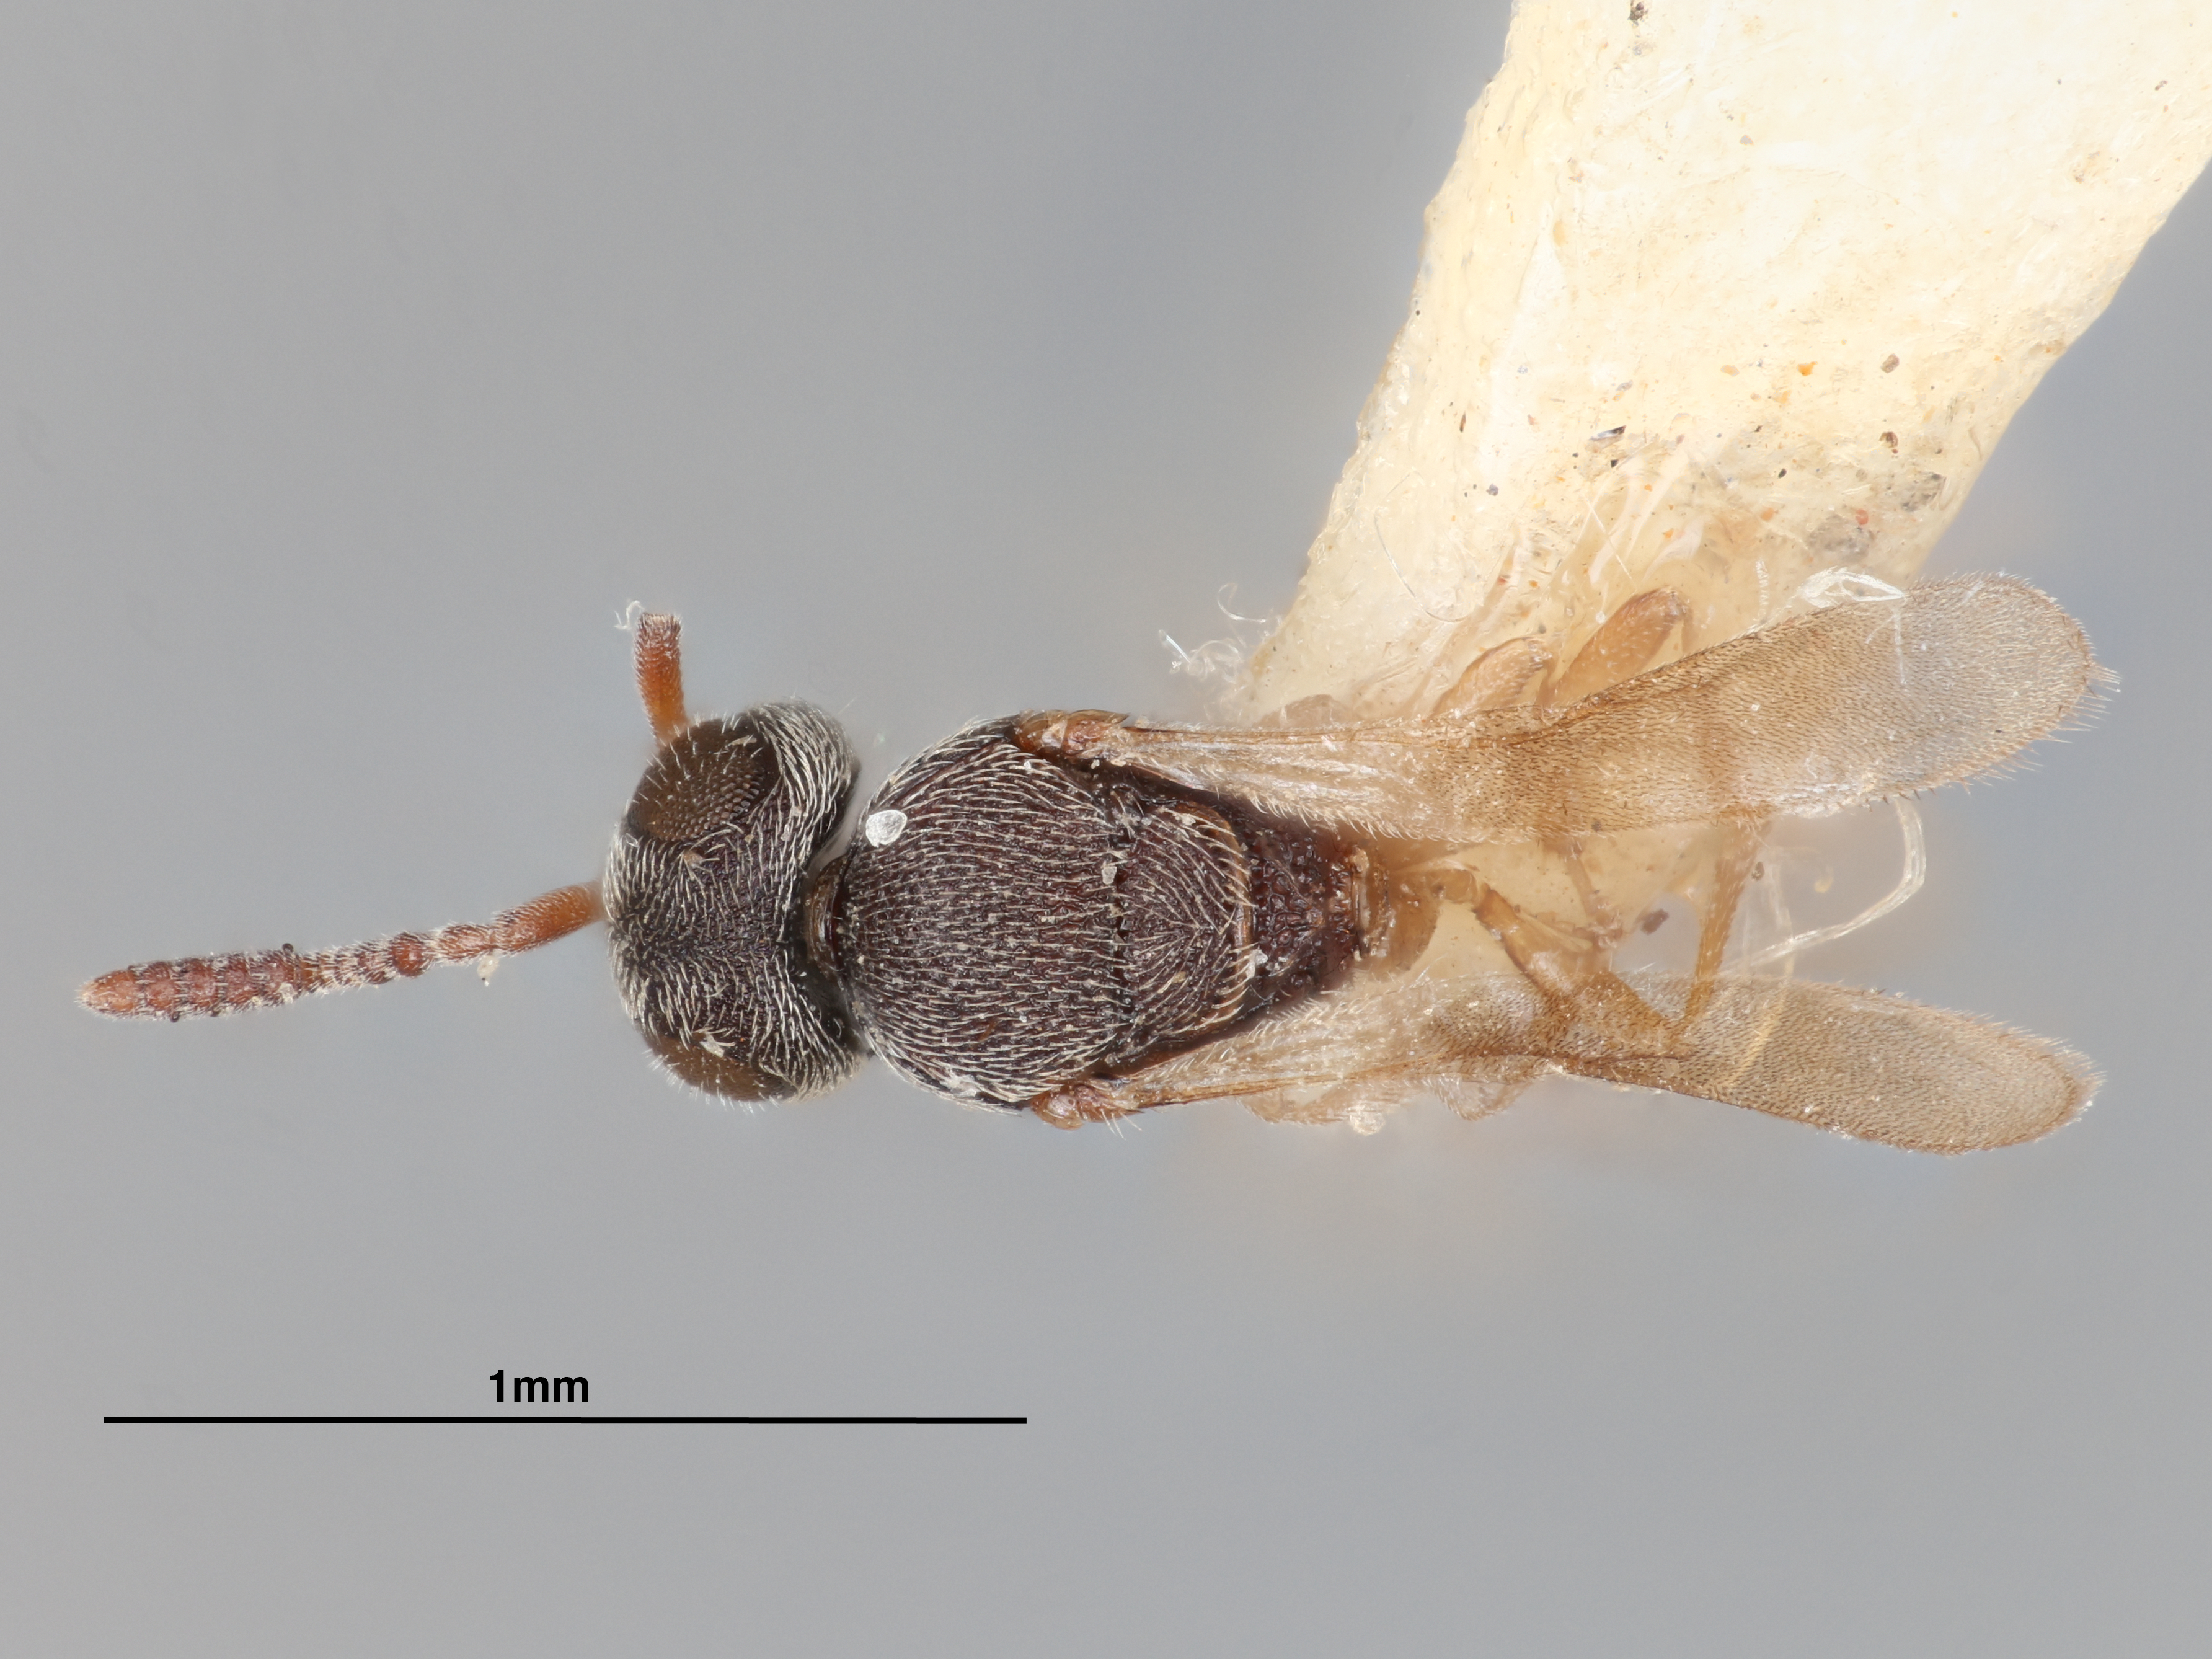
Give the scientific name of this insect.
Anteromorpha deccanensis
